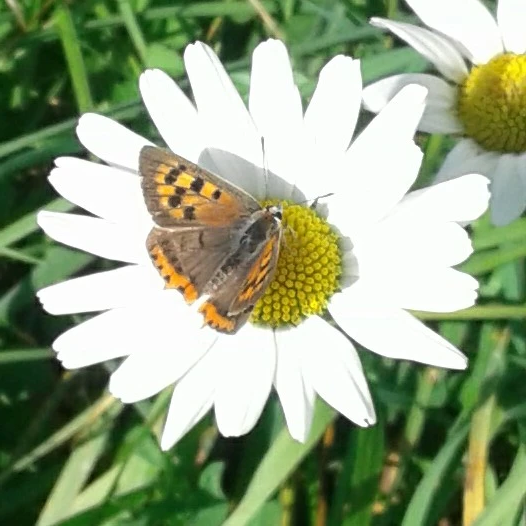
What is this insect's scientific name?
Lycaena phlaeas
